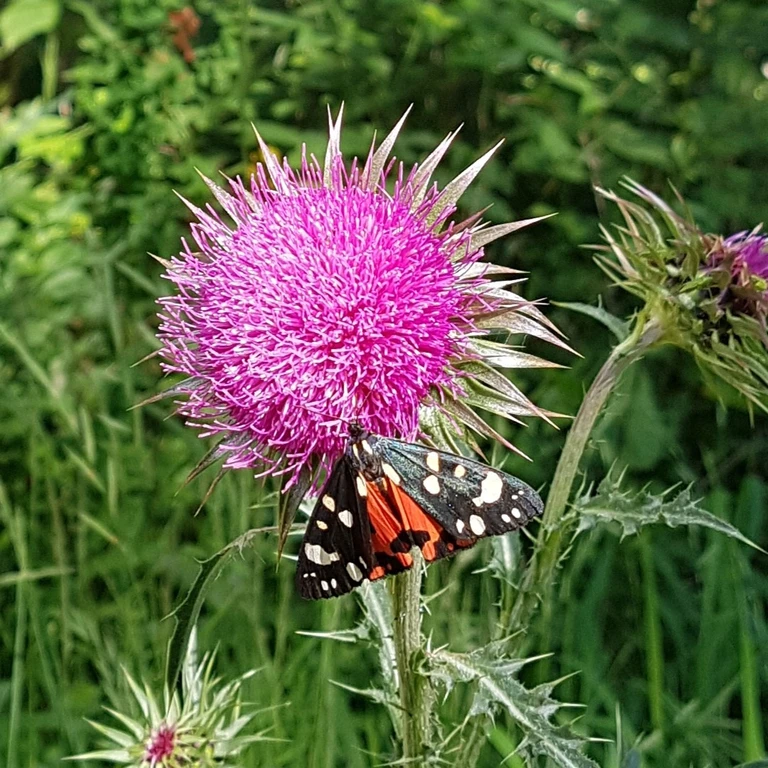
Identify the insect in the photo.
Callimorpha dominula
